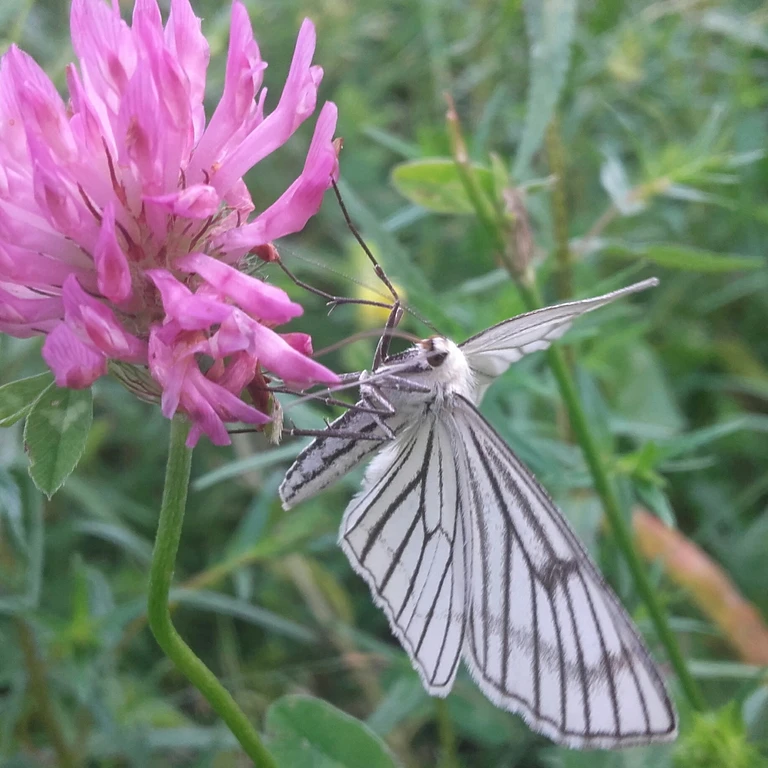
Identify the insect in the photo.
Siona lineata
